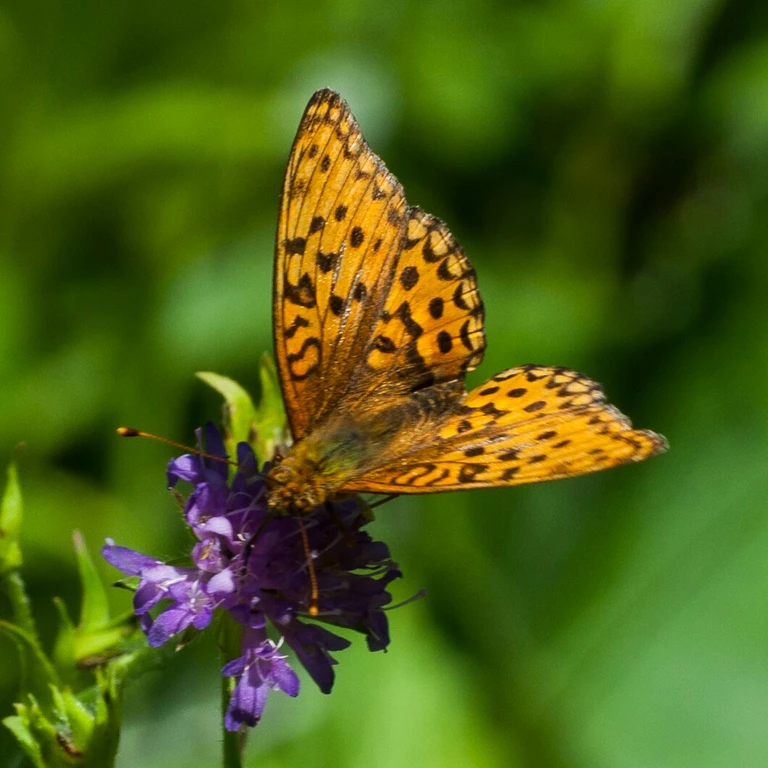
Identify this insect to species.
Fabriciana adippe
